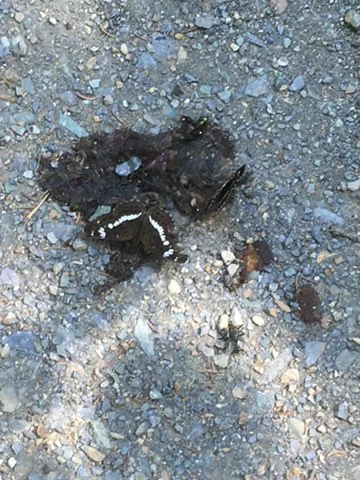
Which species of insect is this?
Limenitis camilla (also Ladoga camilla)
